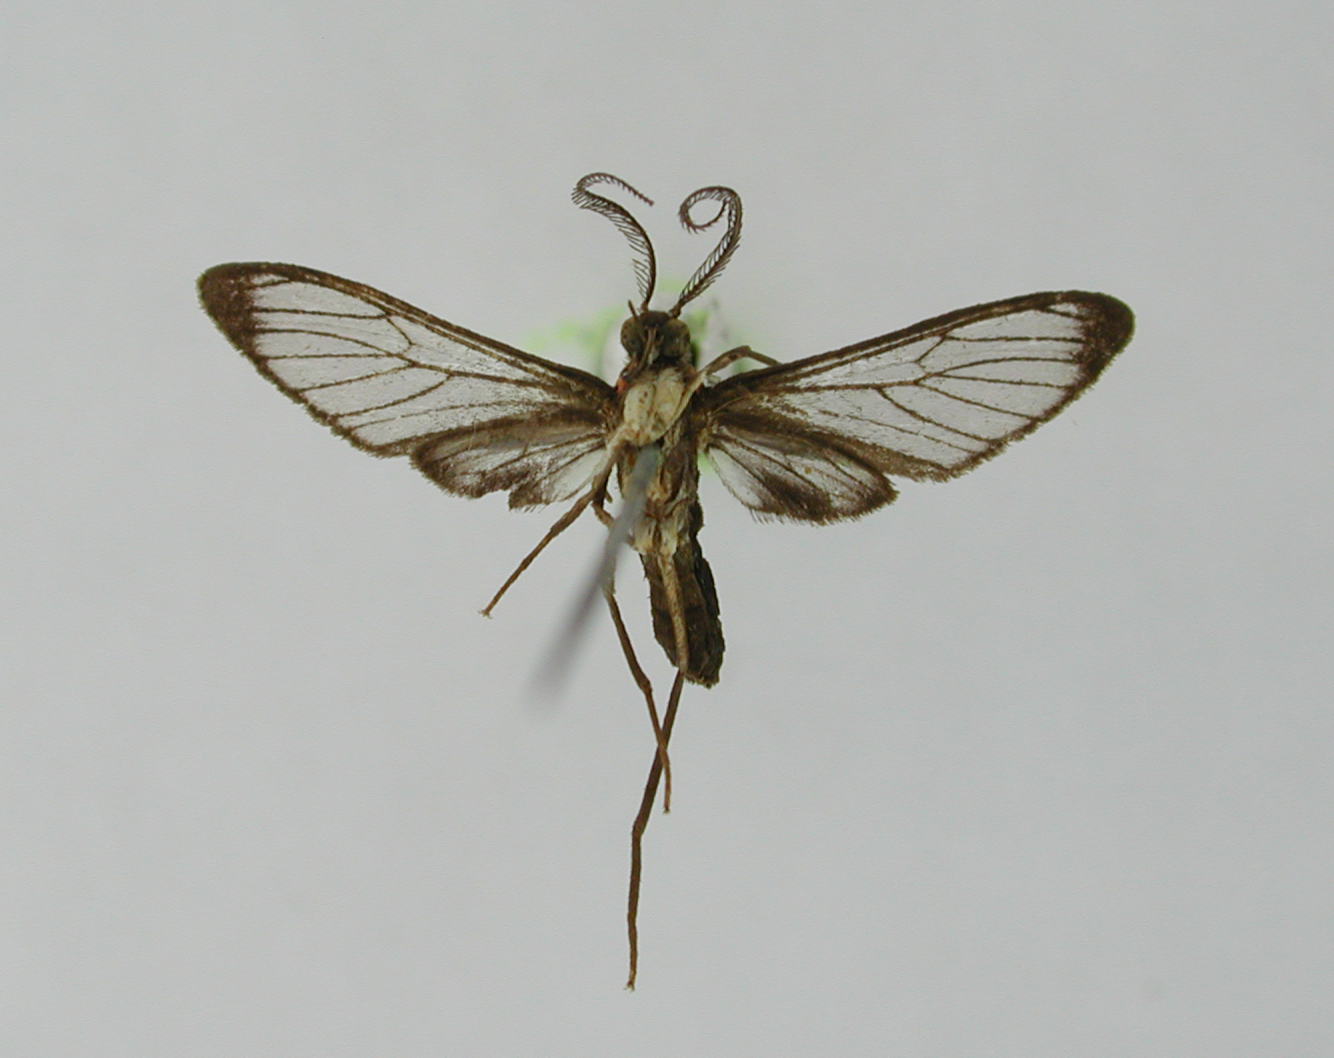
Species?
Ichoria chrostomides
